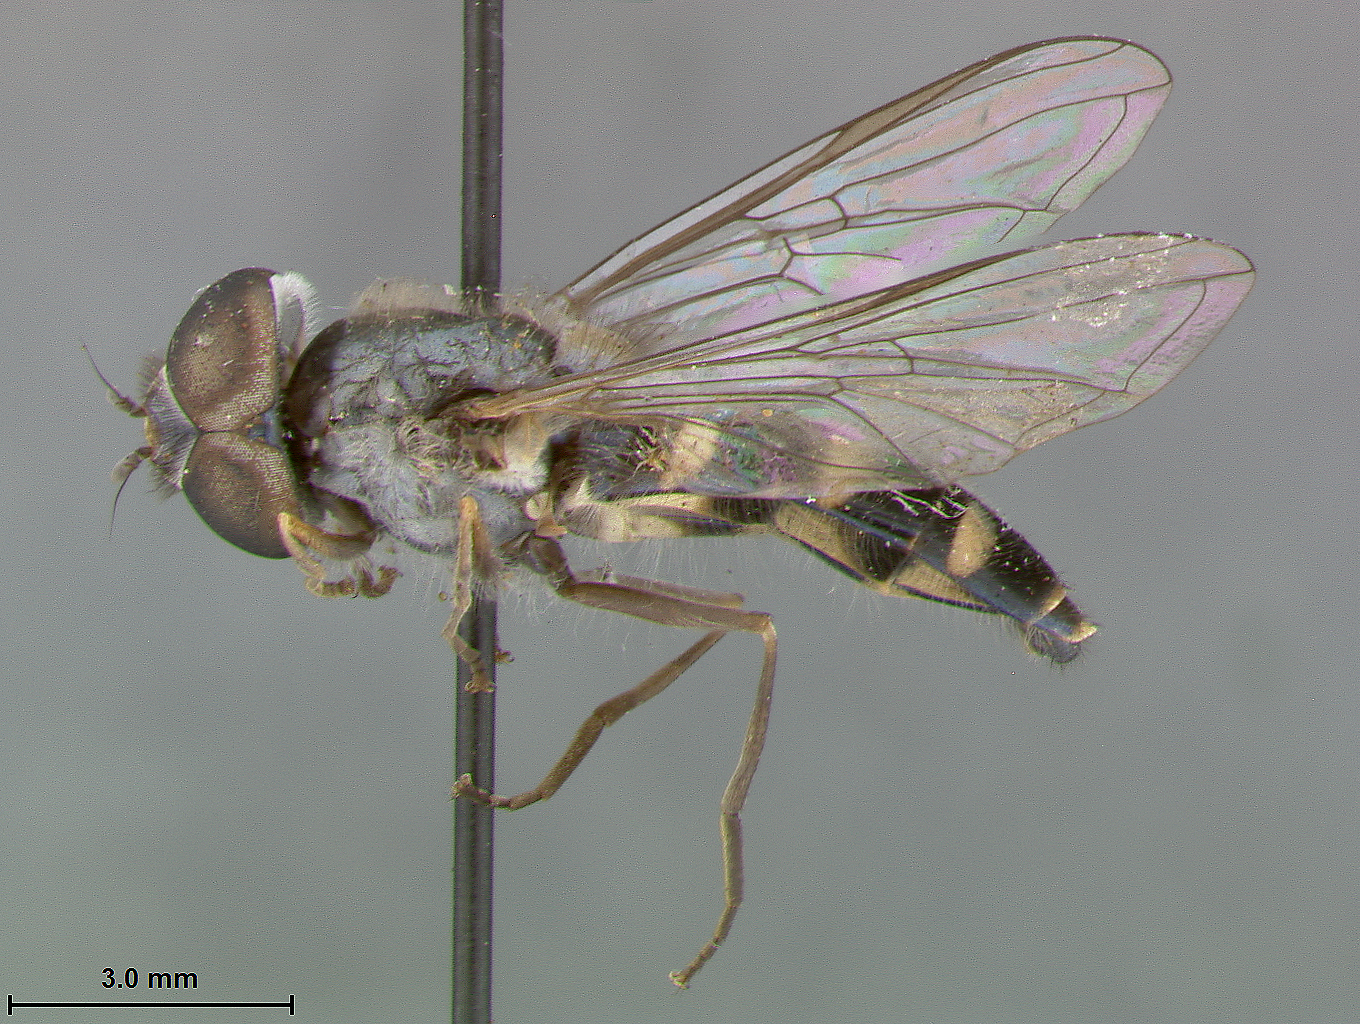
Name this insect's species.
Stenosyrphus albipunctata
